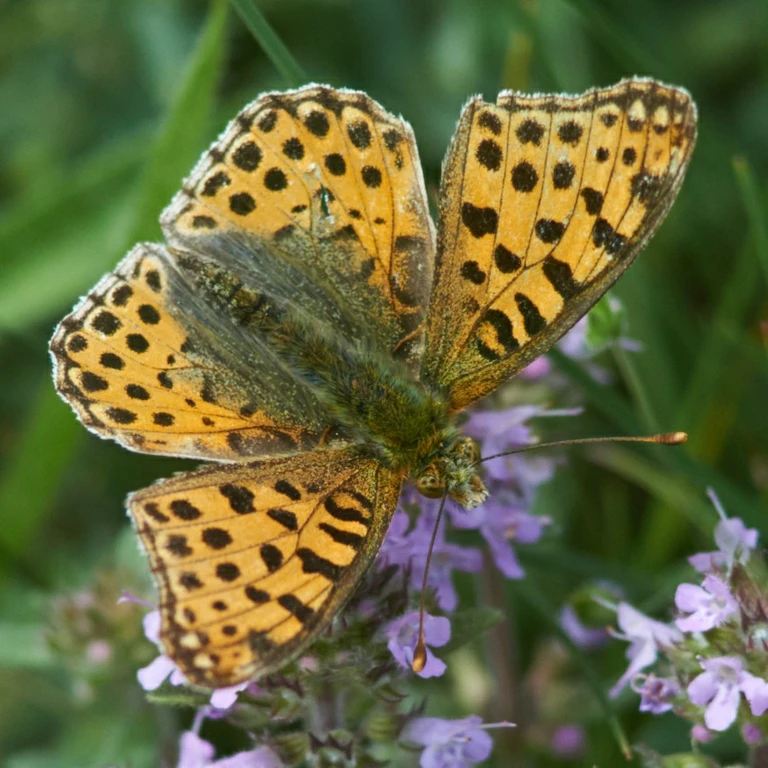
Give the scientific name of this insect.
Issoria lathonia
